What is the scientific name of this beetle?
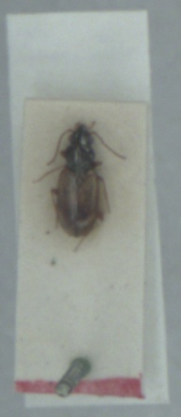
Bembidion ephippium
